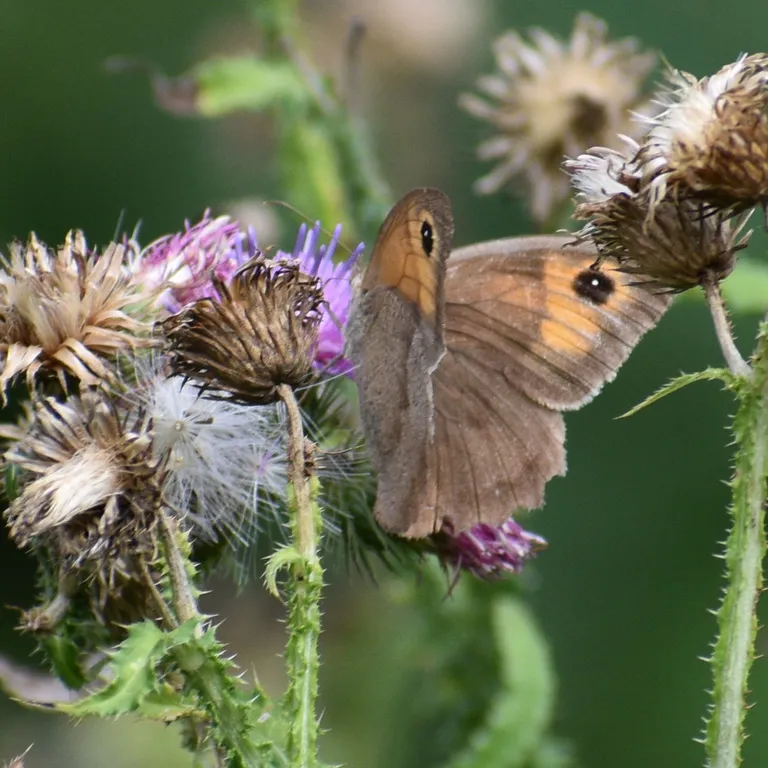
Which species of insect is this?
Maniola jurtina
